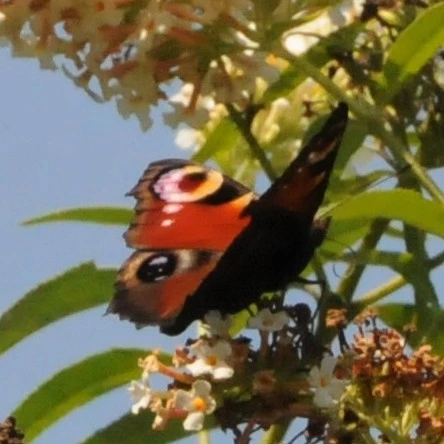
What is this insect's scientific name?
Aglais io
